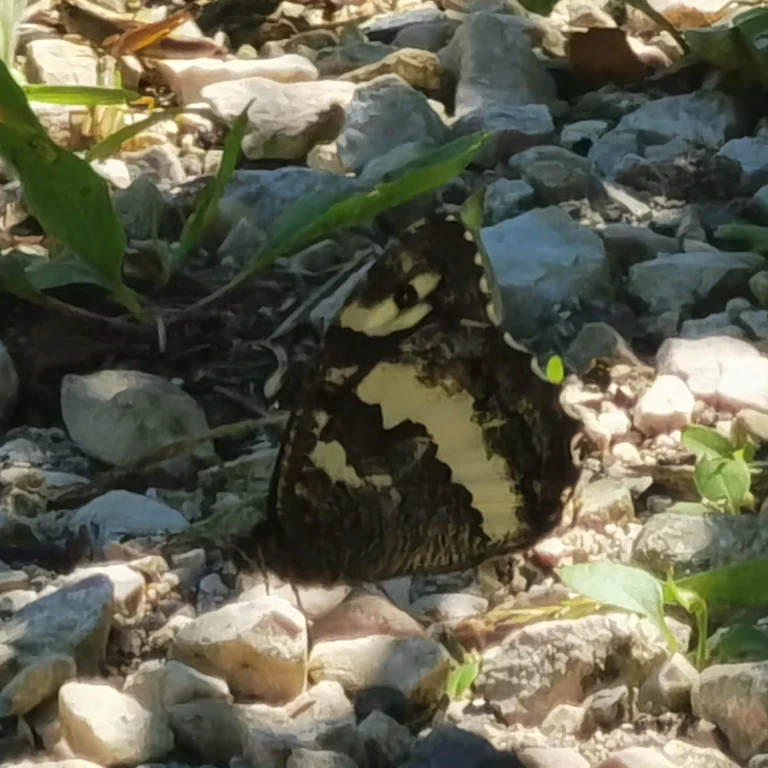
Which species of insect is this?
Brintesia circe
